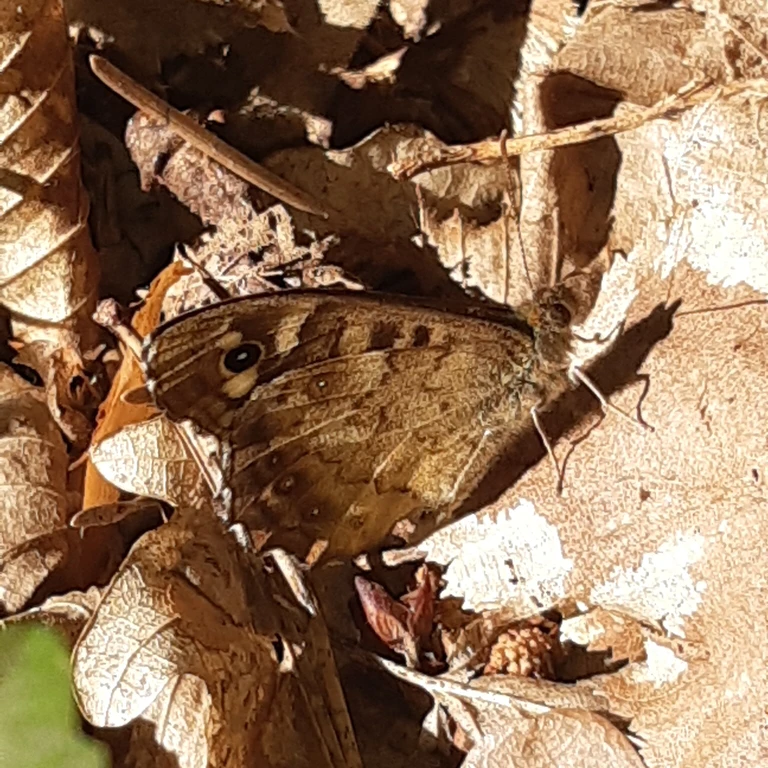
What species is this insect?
Pararge aegeria
